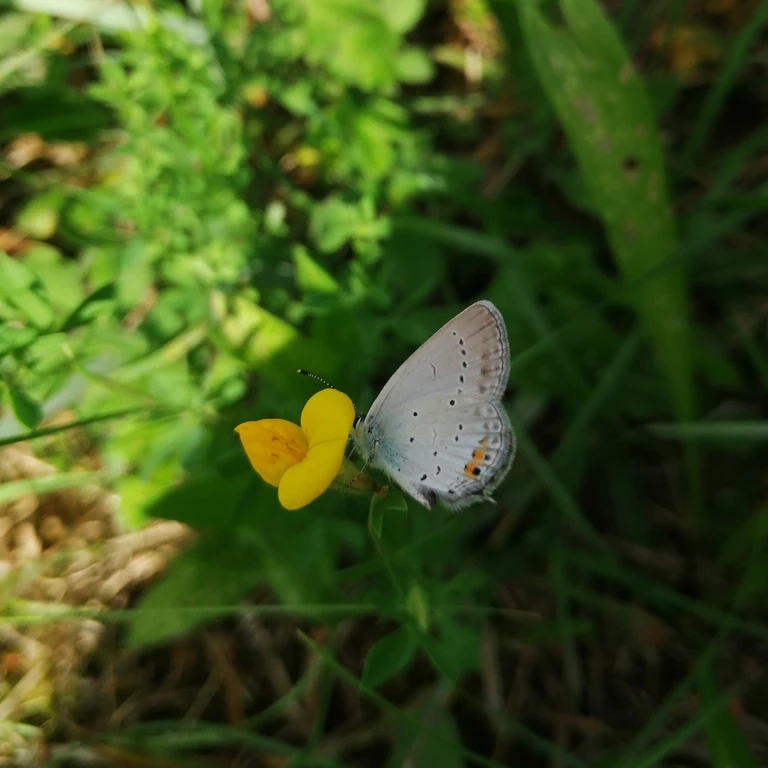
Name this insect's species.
Cupido argiades (also Elkalyce argiades)
